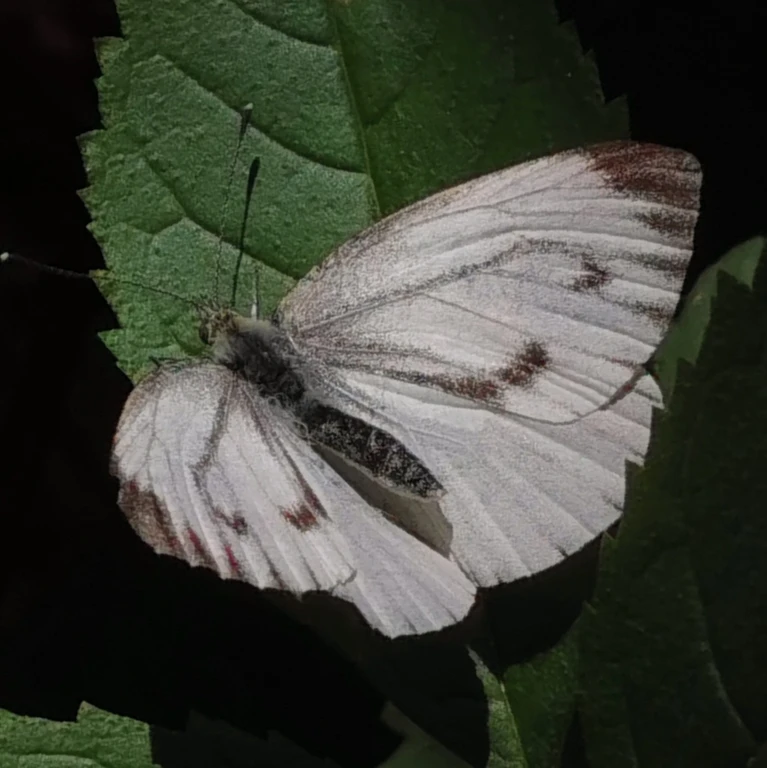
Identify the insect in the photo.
Pieris napi
